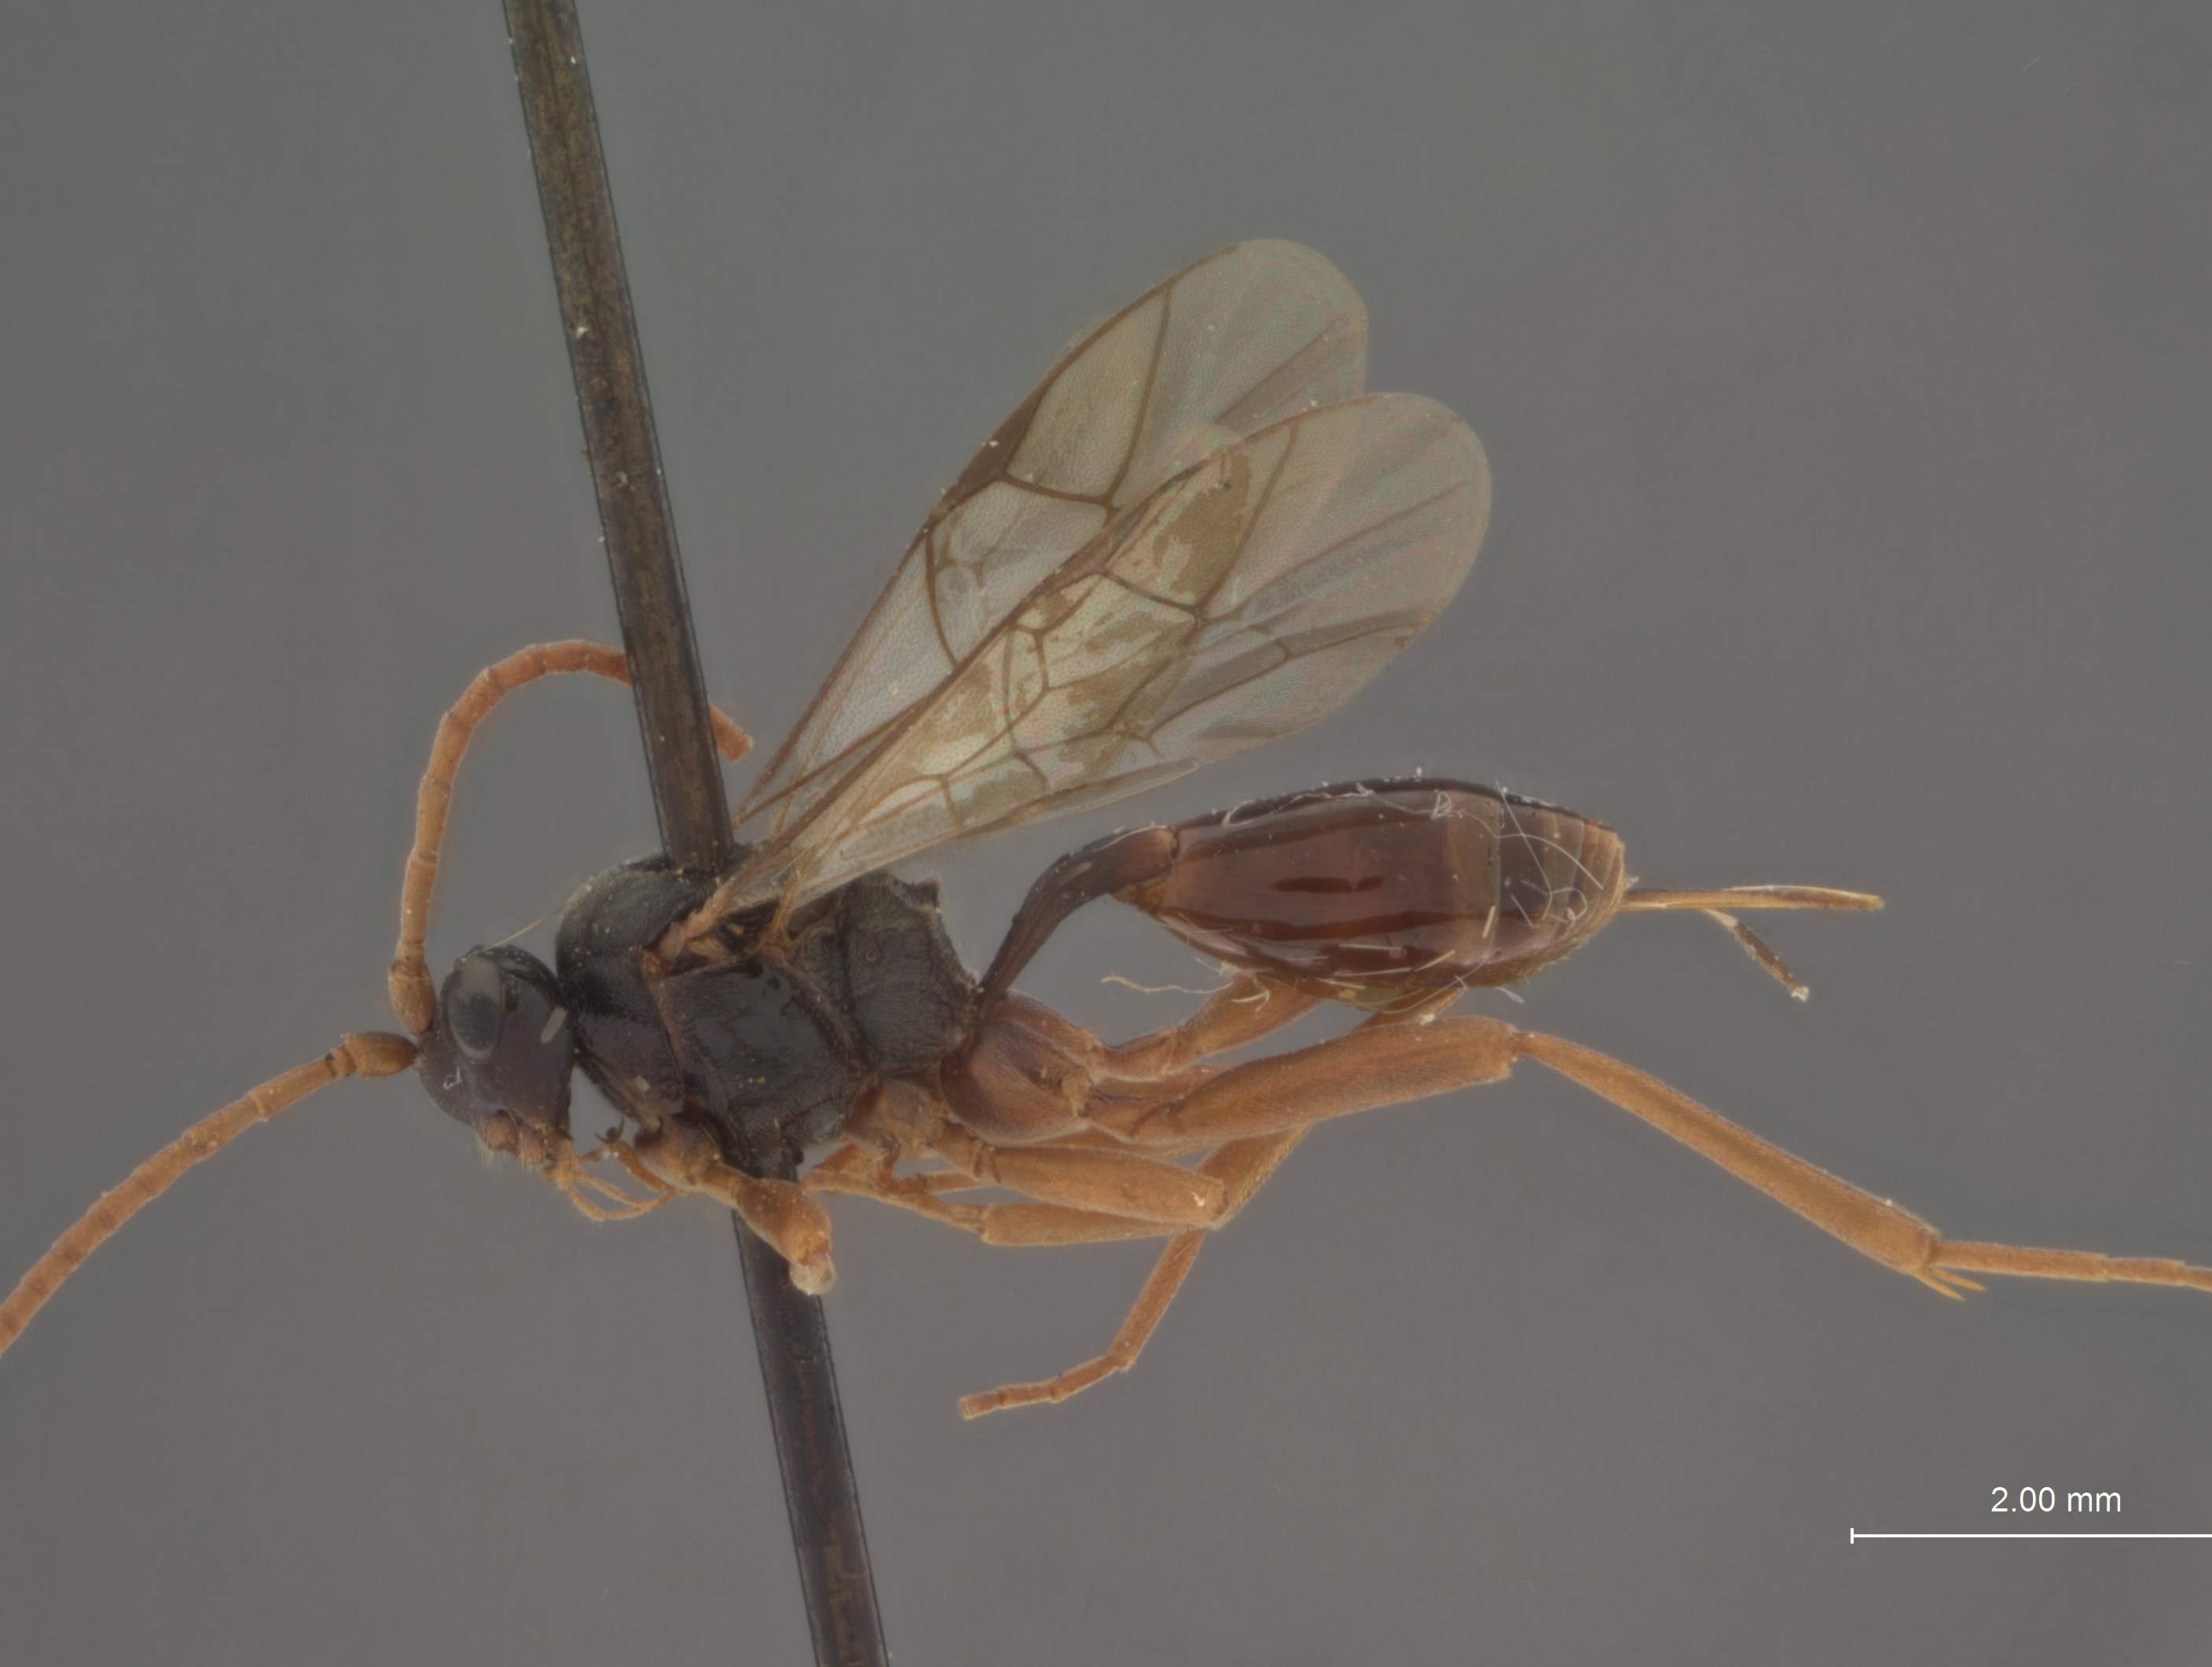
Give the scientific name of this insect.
Myersia grandis
